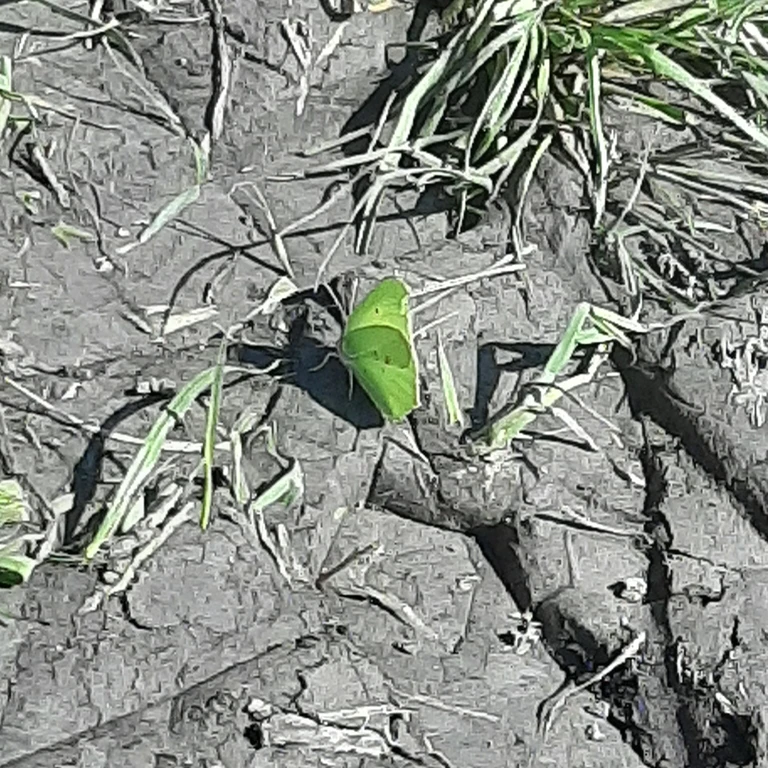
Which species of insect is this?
Gonepteryx rhamni
